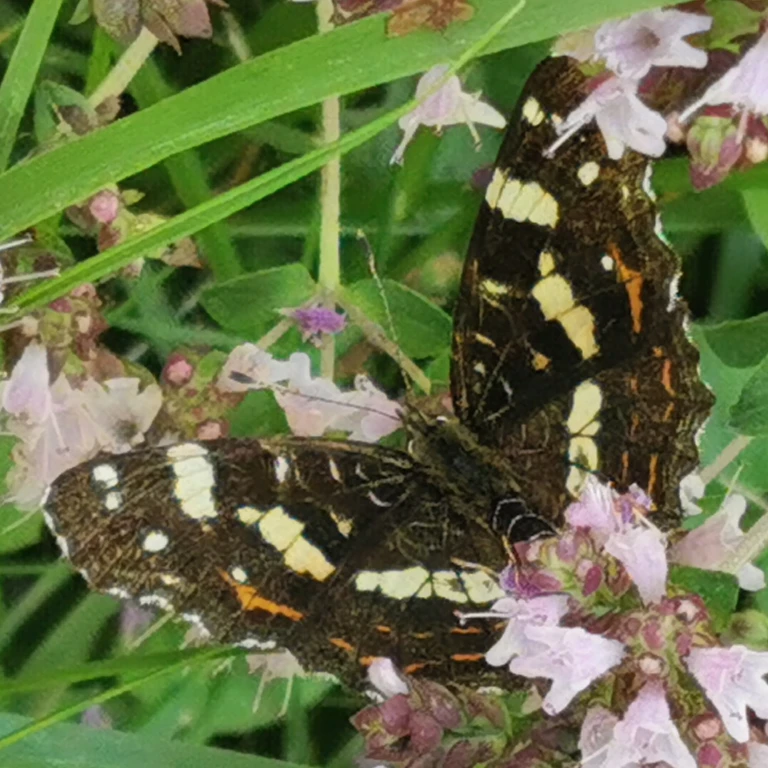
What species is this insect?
Araschnia levana
